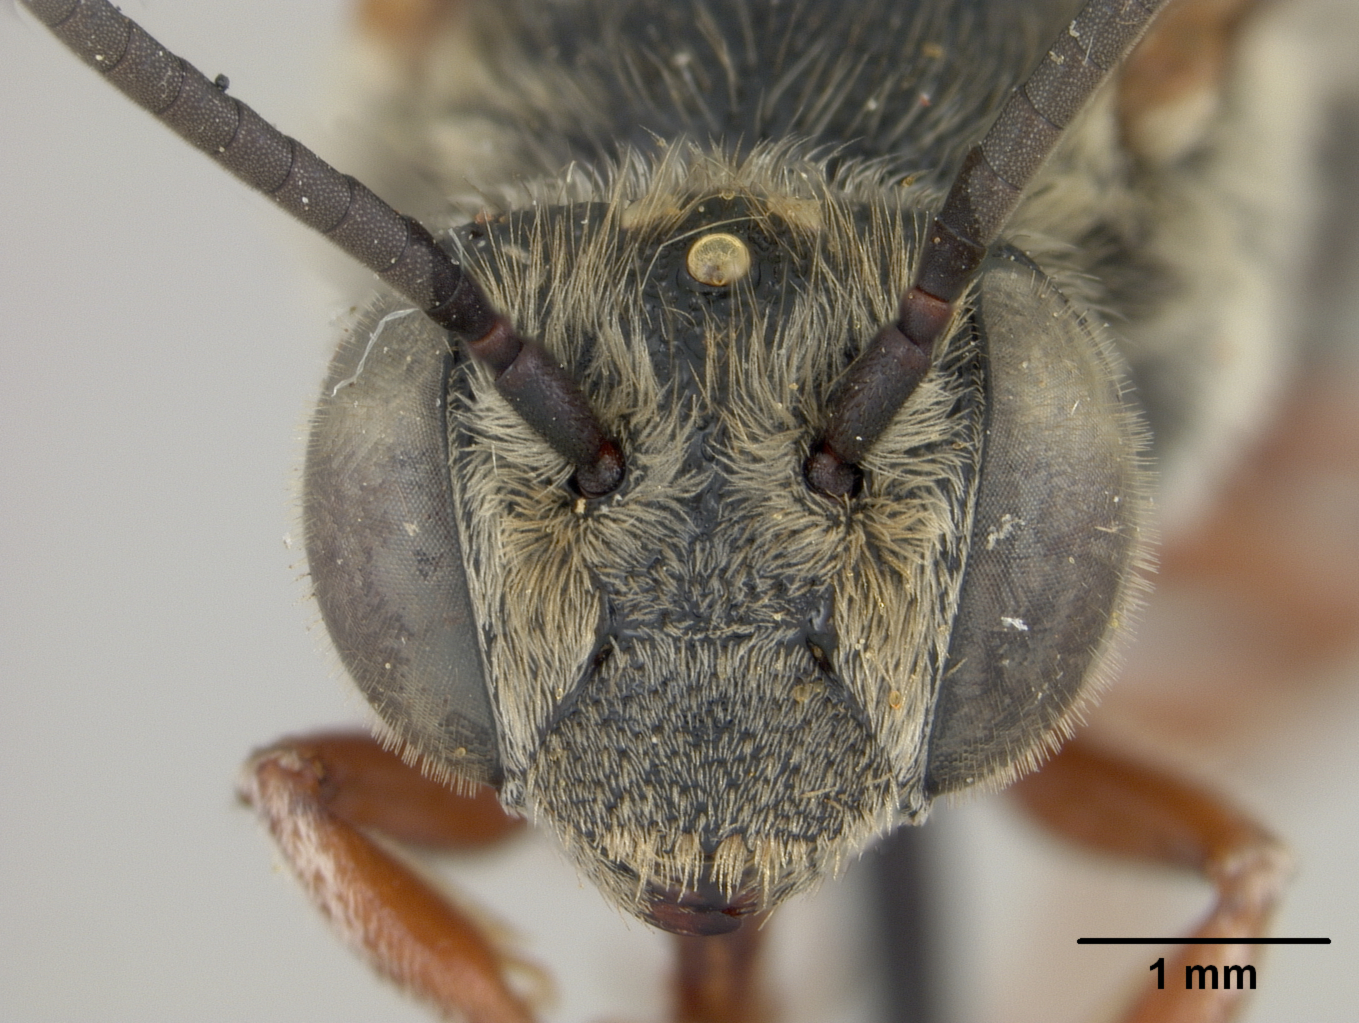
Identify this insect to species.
Coelioxys sculptifrons
